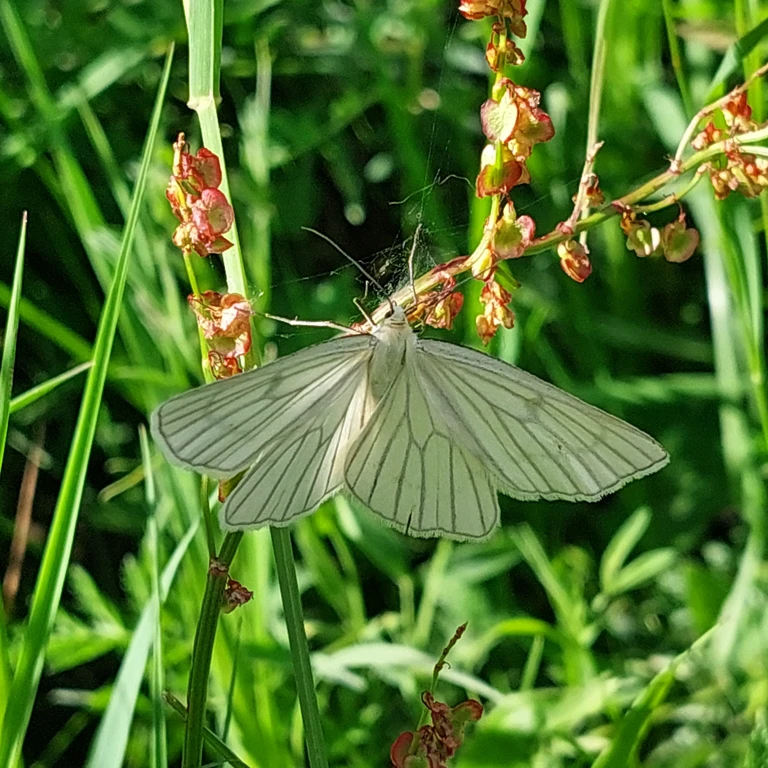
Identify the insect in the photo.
Siona lineata
